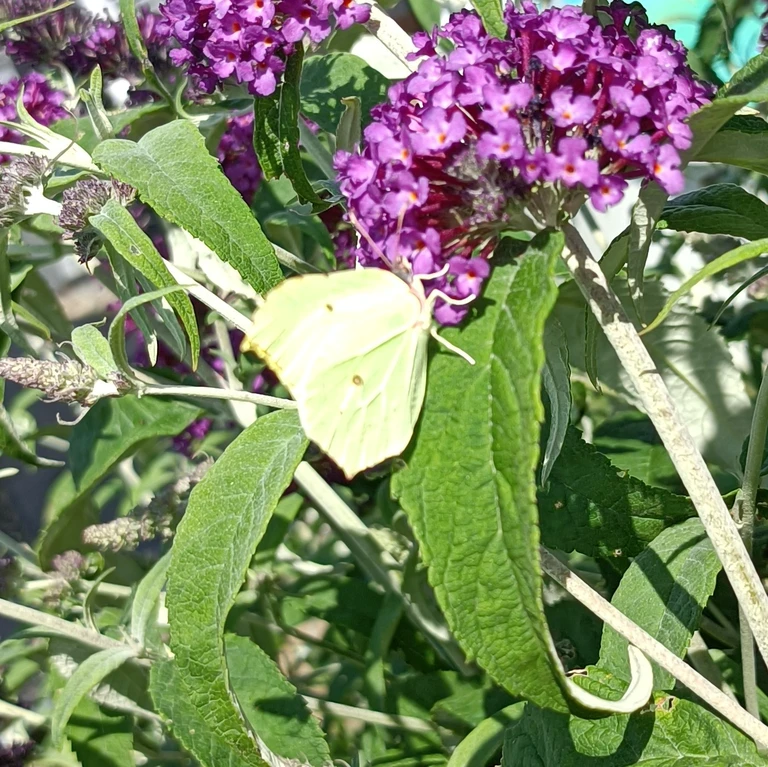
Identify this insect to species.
Gonepteryx rhamni
